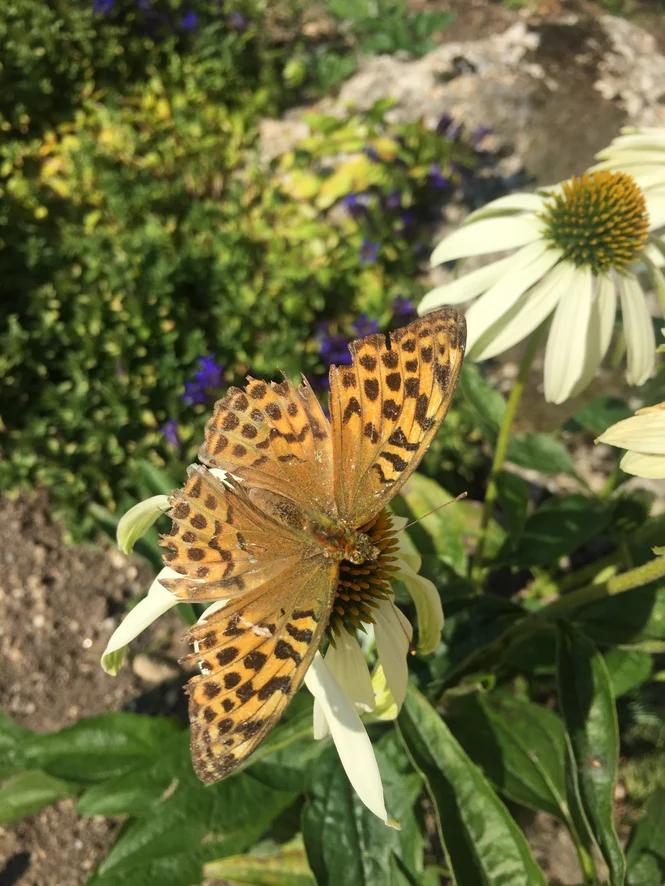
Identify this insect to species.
Argynnis paphia
